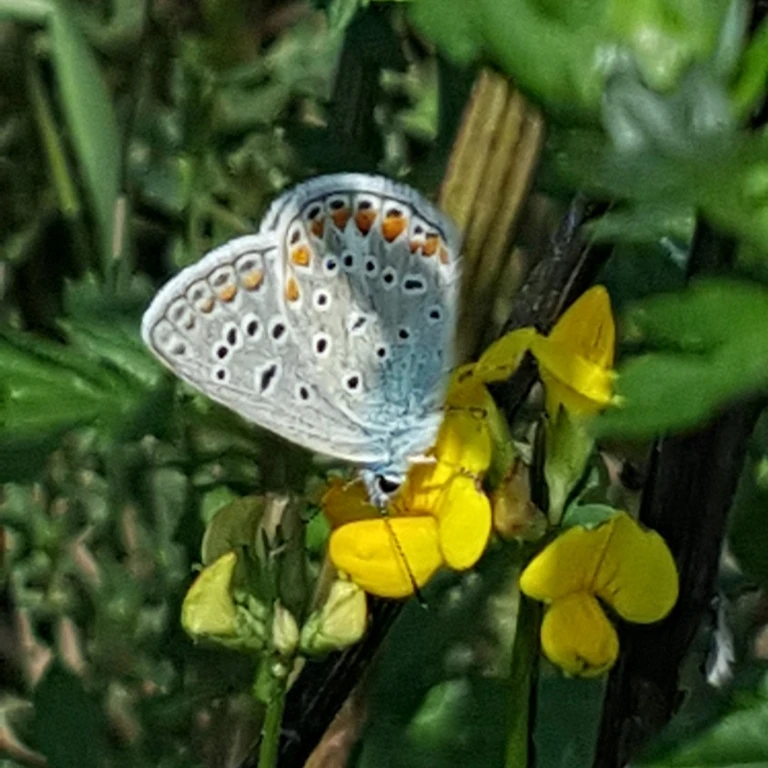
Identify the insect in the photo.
Polyommatus icarus
